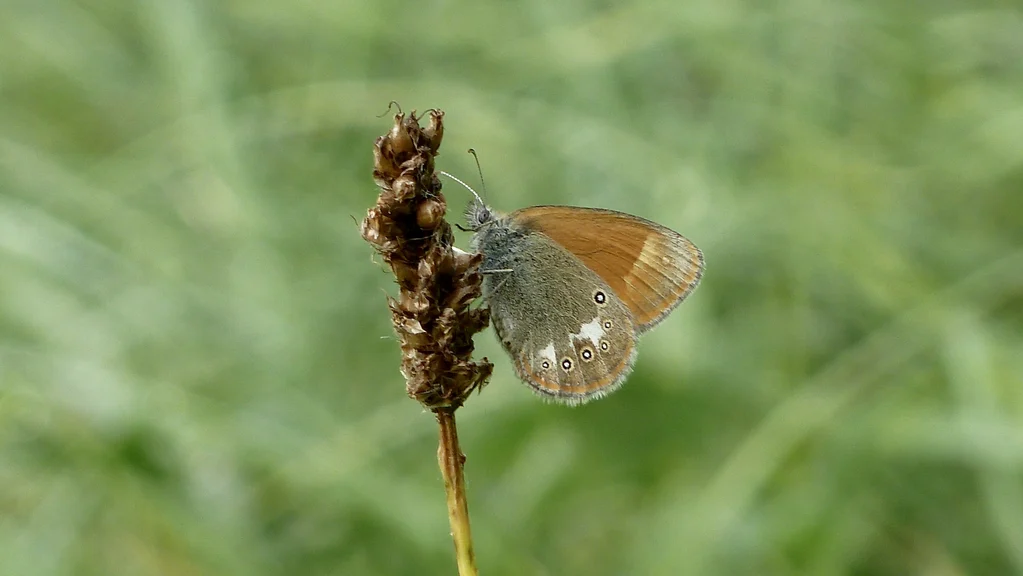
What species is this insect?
Coenonympha glycerion (also Coenonympha iphis)
